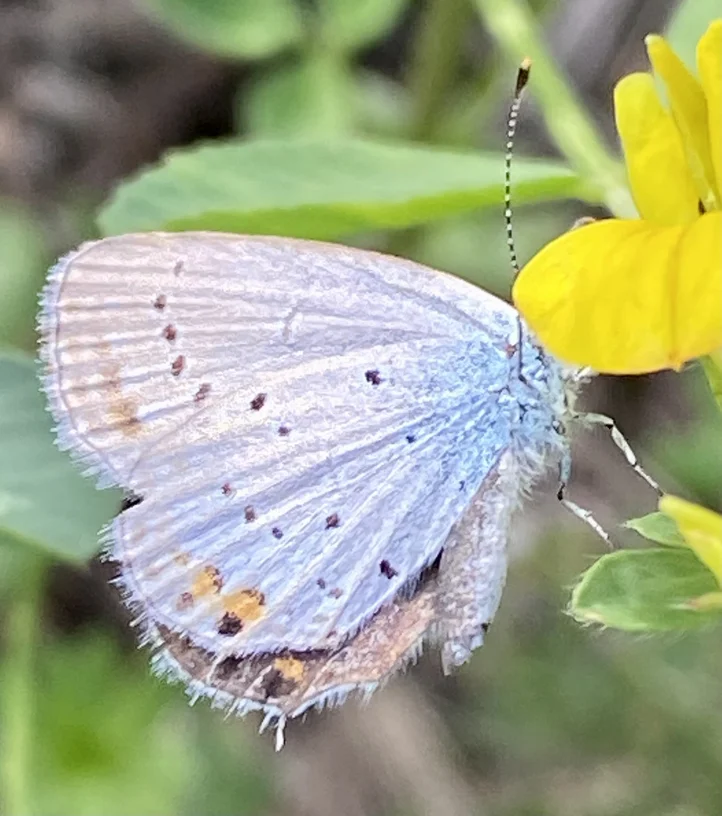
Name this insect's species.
Cupido argiades (also Elkalyce argiades)
